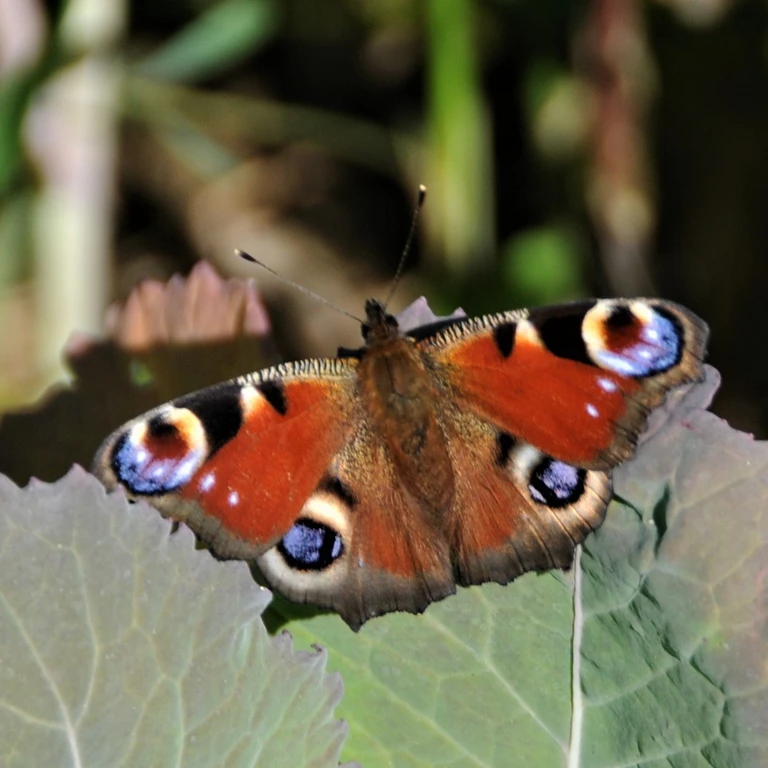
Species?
Aglais io
